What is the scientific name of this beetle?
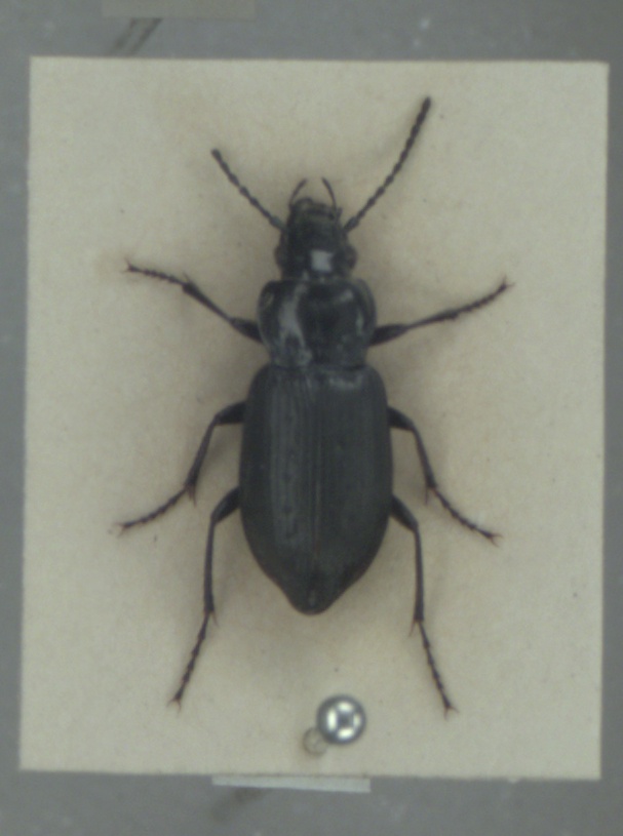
Pterostichus adstrictus
